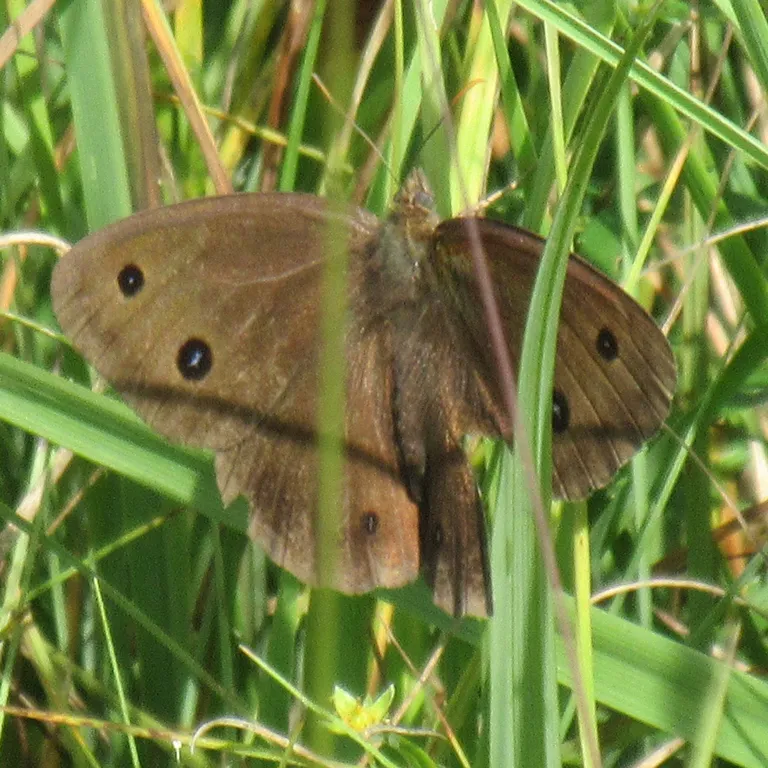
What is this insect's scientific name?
Minois dryas
